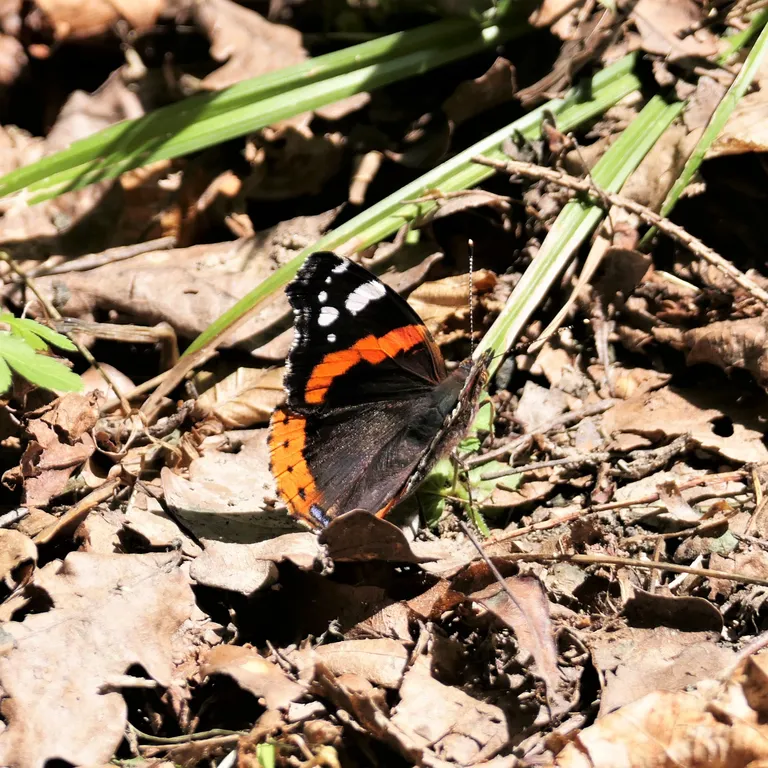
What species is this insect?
Vanessa atalanta
